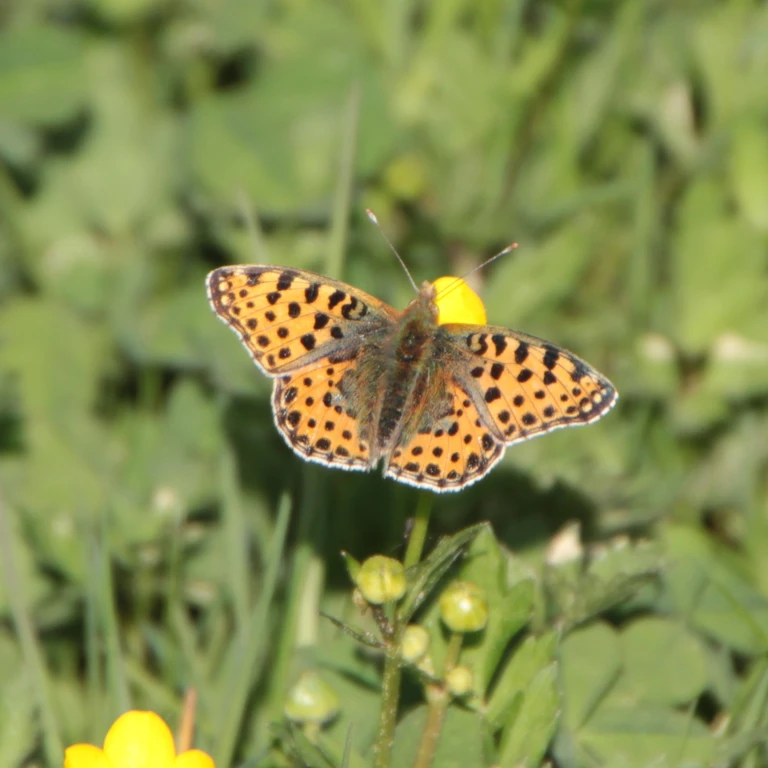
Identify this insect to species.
Issoria lathonia
